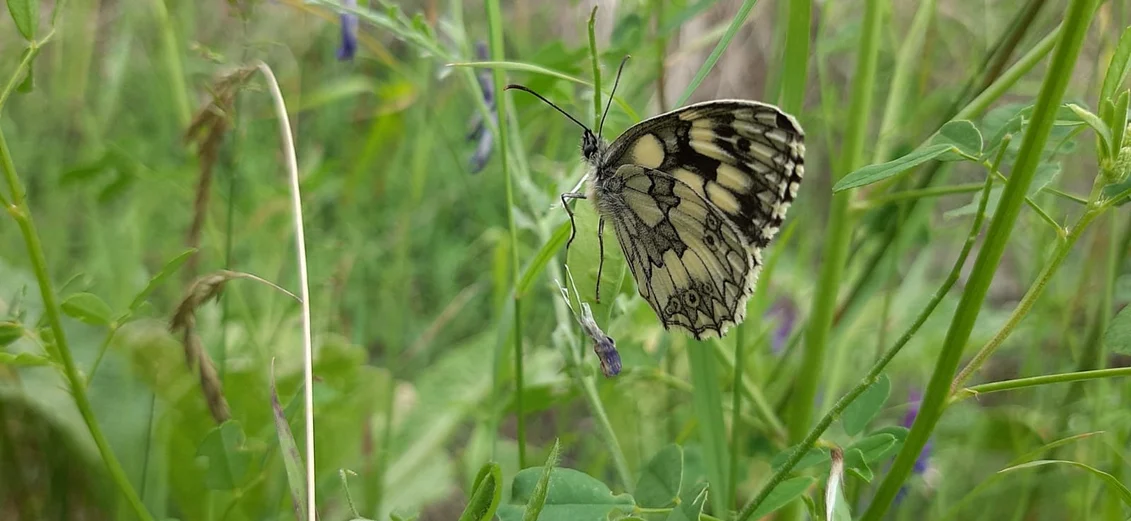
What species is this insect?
Melanargia galathea
